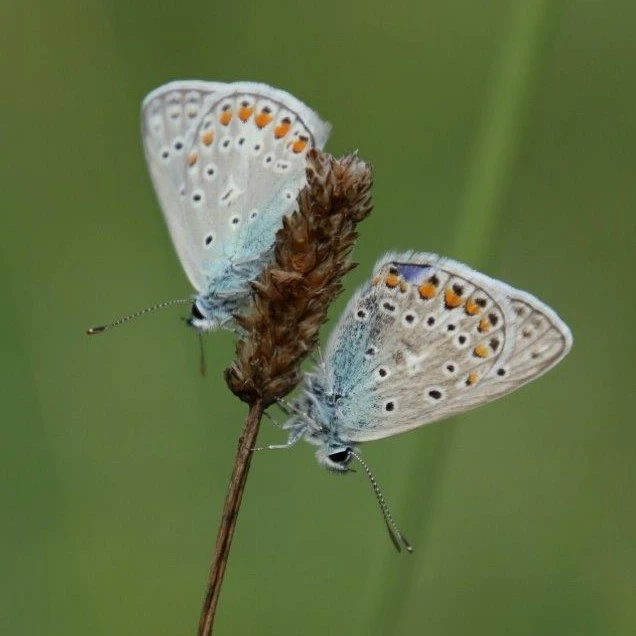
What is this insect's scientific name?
Polyommatus icarus
